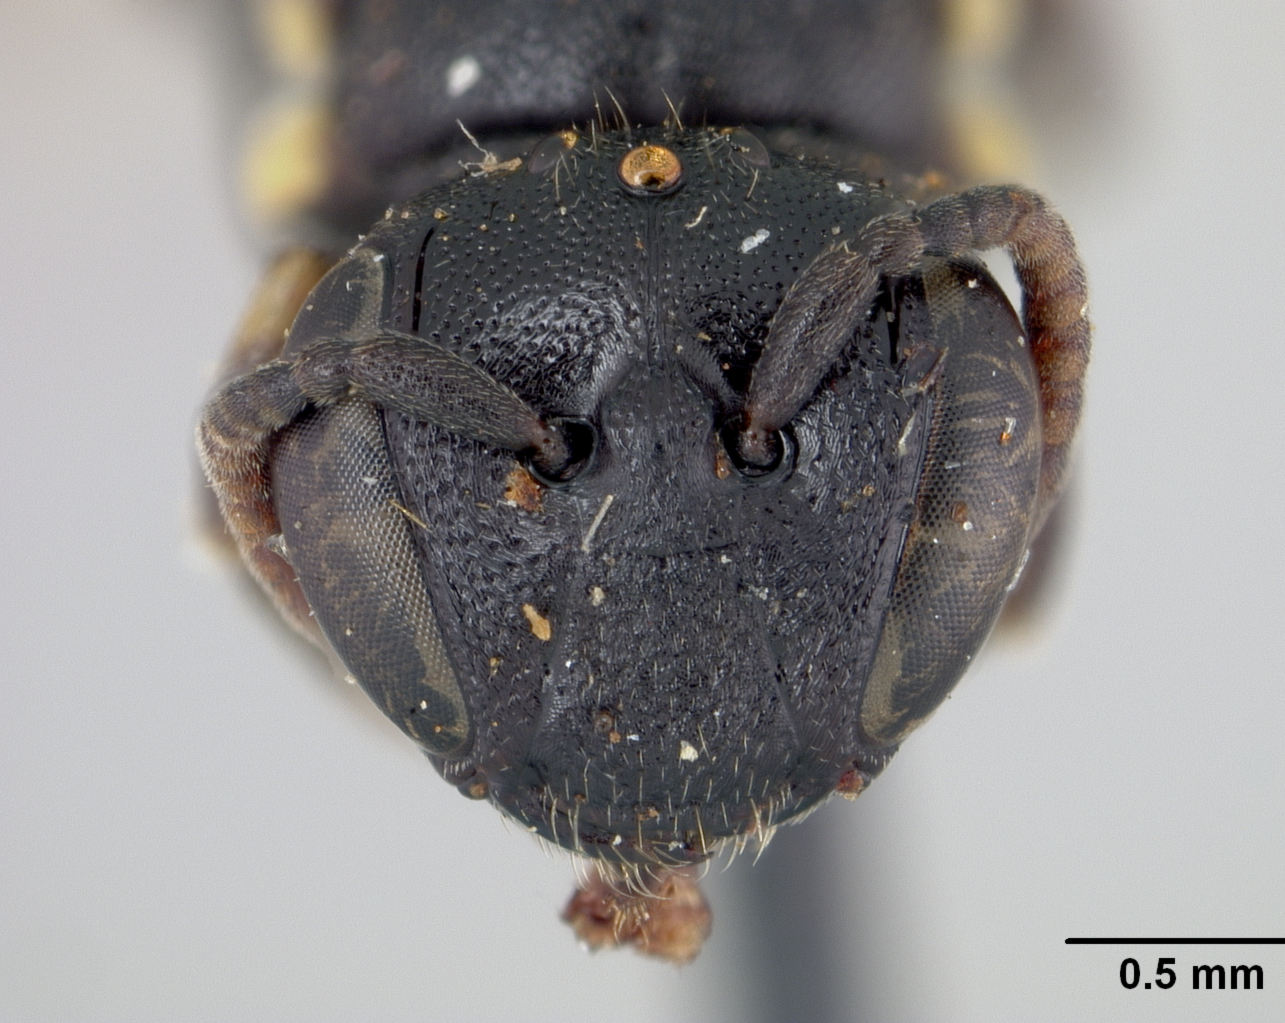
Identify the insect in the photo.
Hylaeus nipponicus
